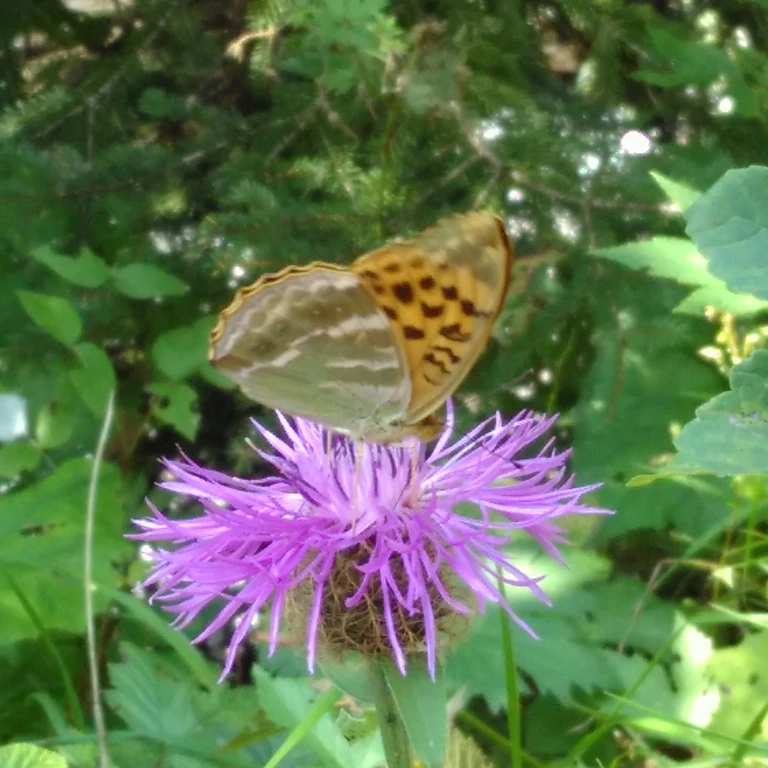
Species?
Argynnis paphia
